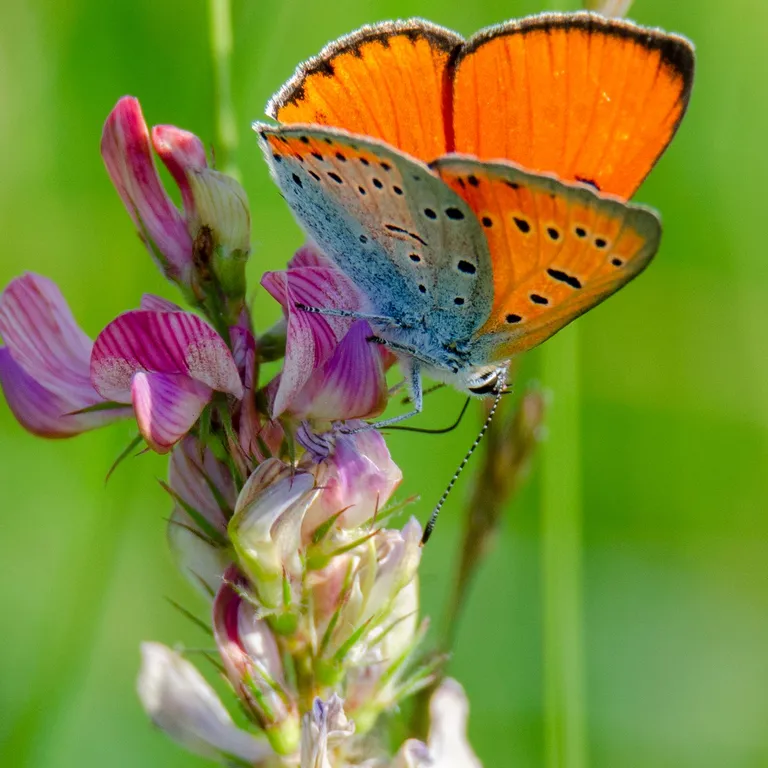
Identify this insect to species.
Lycaena dispar
